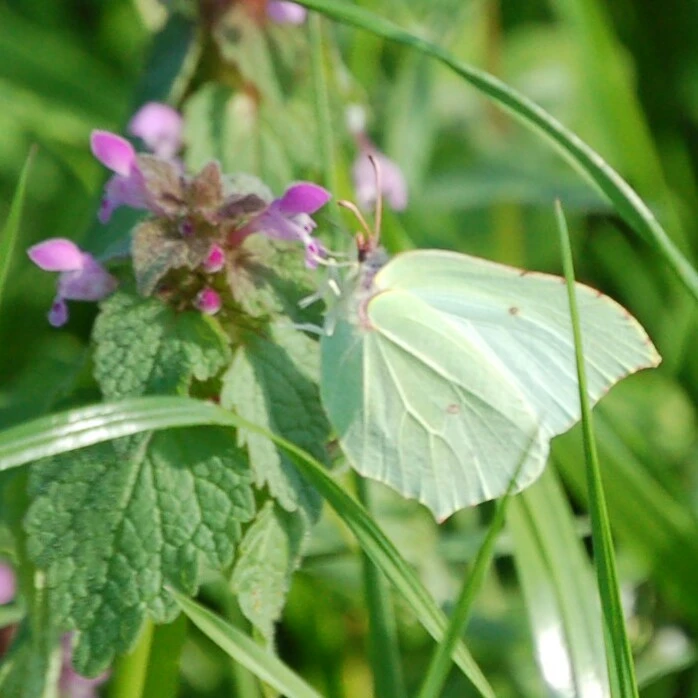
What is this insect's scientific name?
Gonepteryx rhamni
